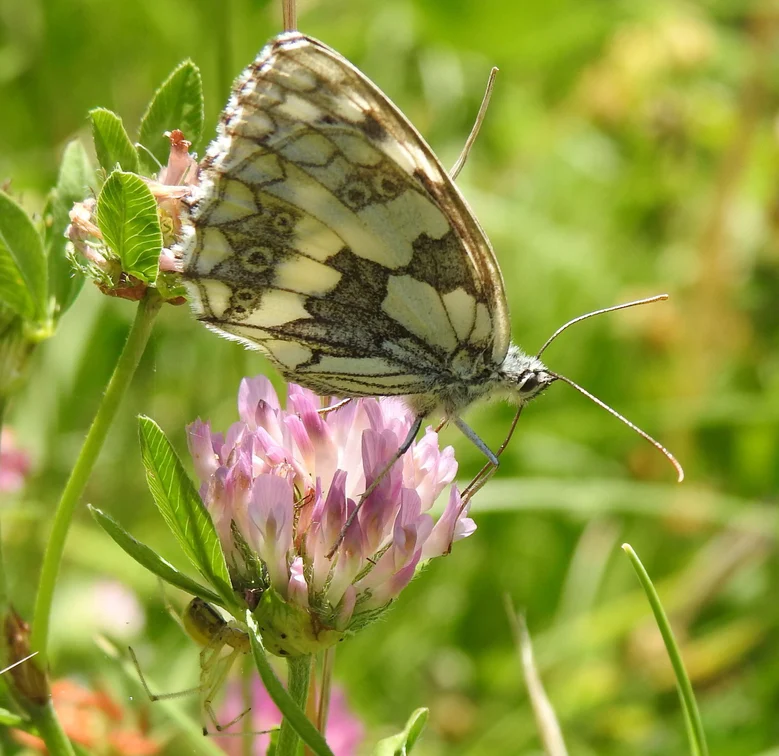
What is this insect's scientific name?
Melanargia galathea
